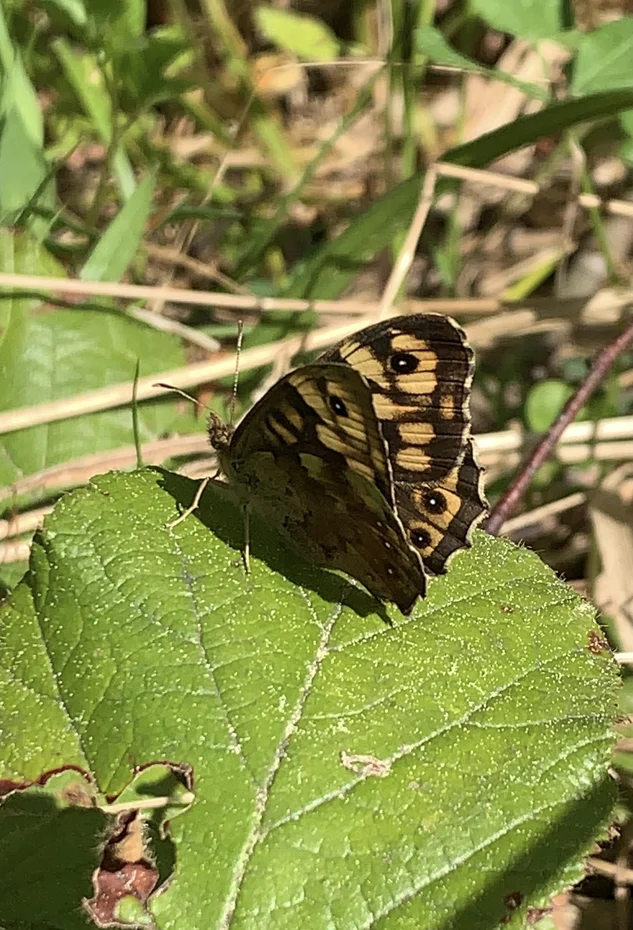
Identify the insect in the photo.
Pararge aegeria
